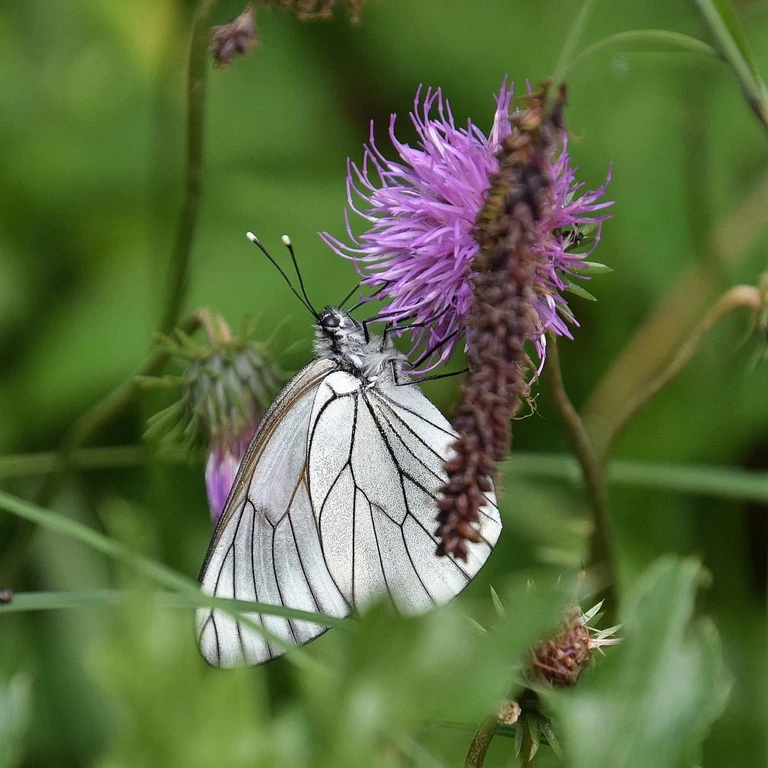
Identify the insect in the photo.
Aporia crataegi
